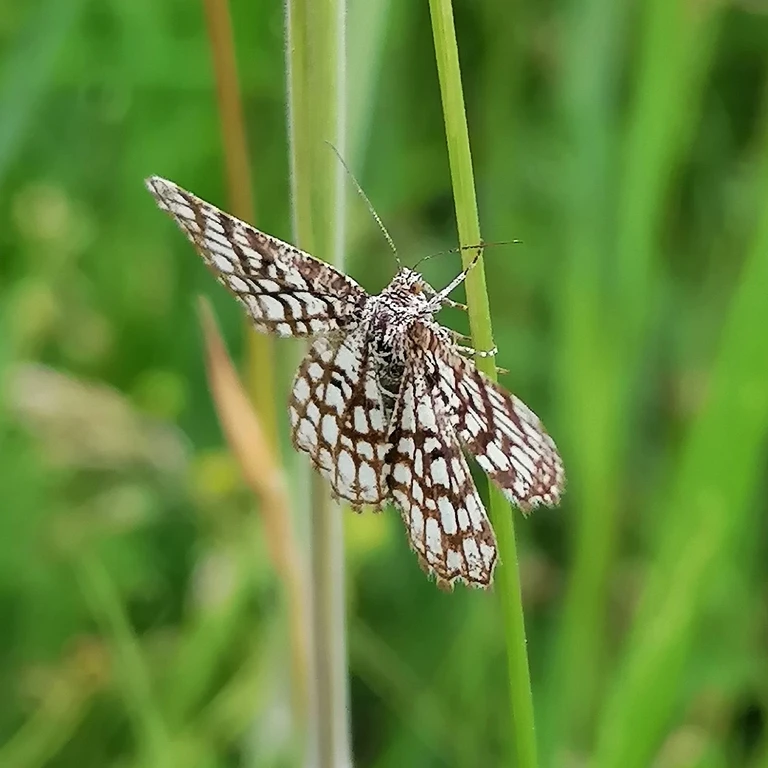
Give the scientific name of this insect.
Chiasmia clathrata
